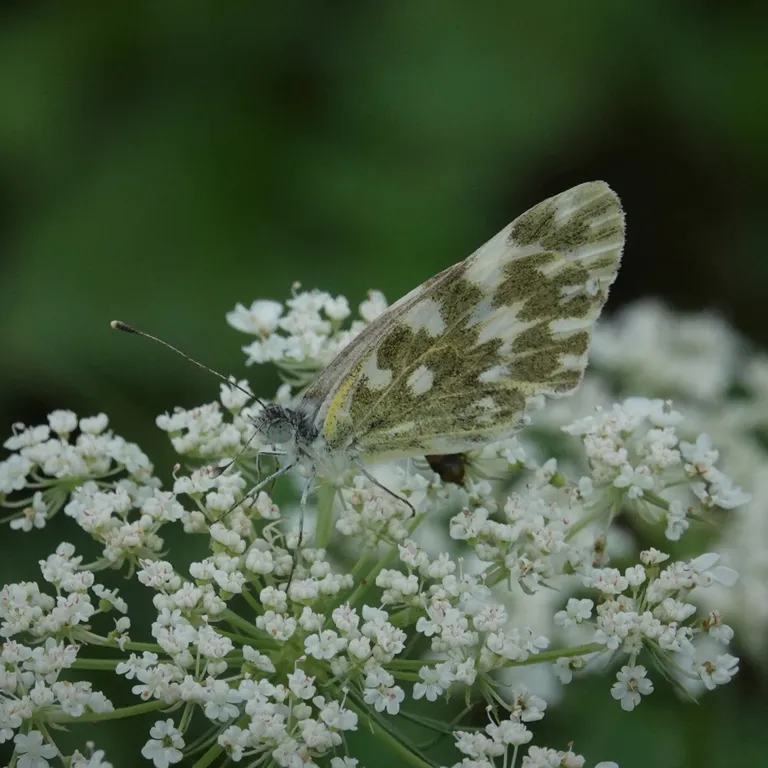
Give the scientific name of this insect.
Pontia edusa
